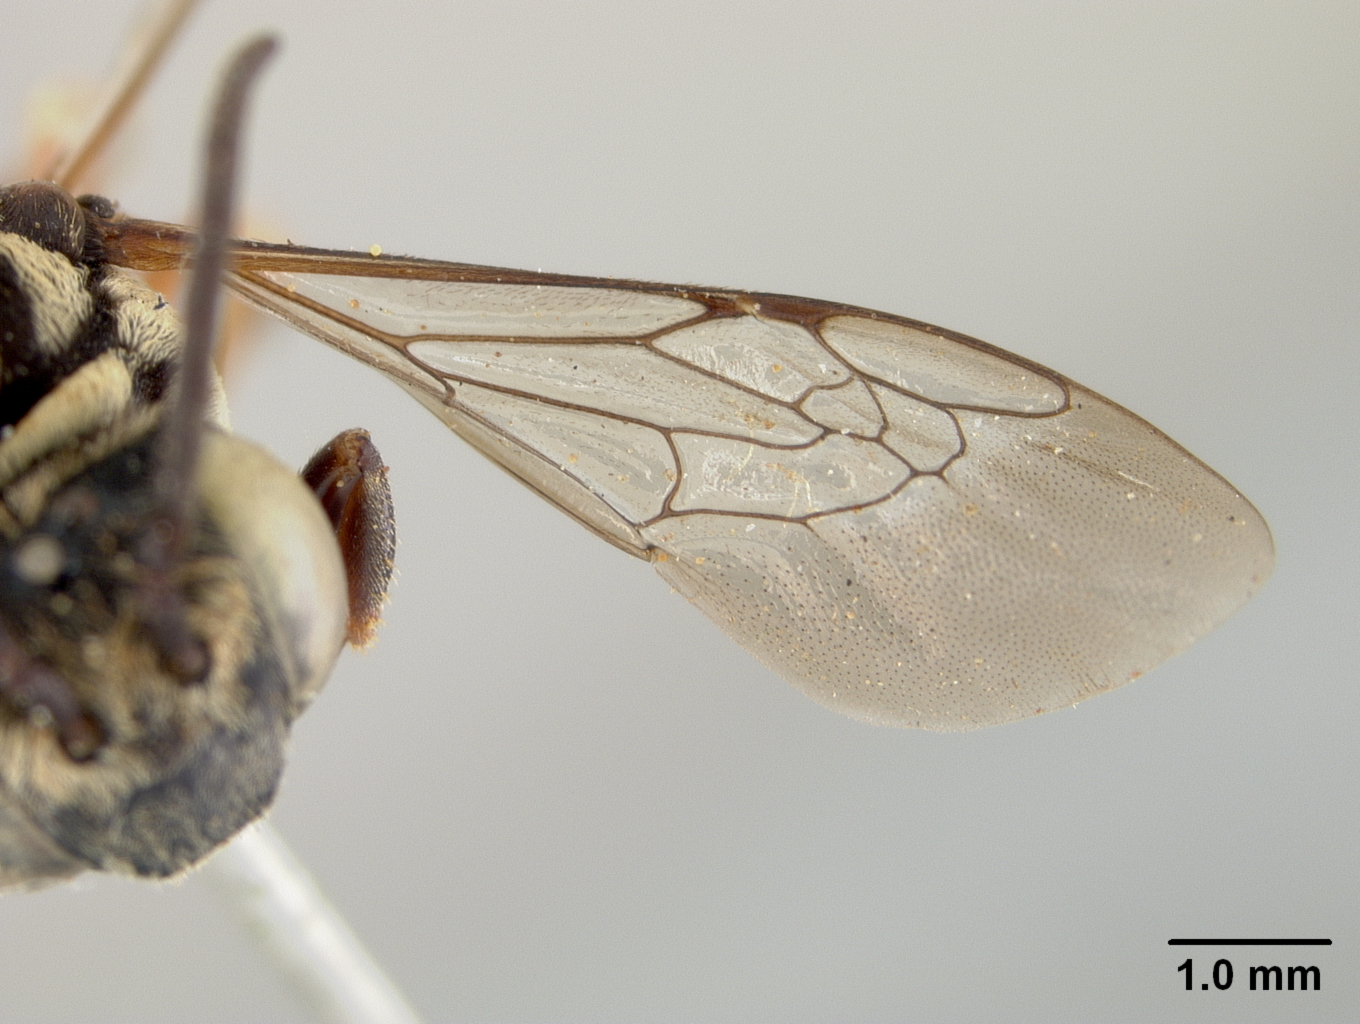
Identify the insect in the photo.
Triepeolus concinnus
